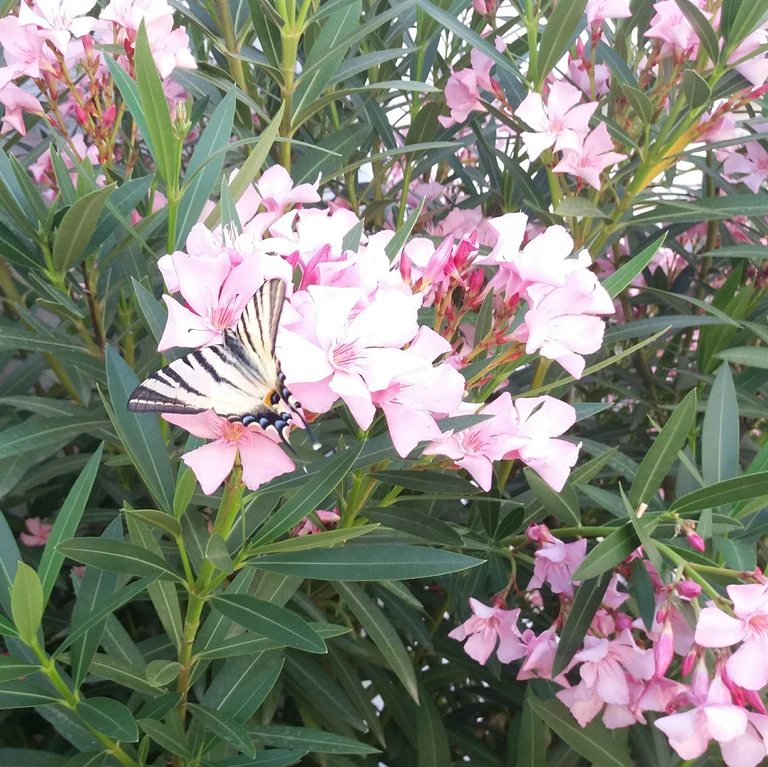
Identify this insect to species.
Iphiclides podalirius
